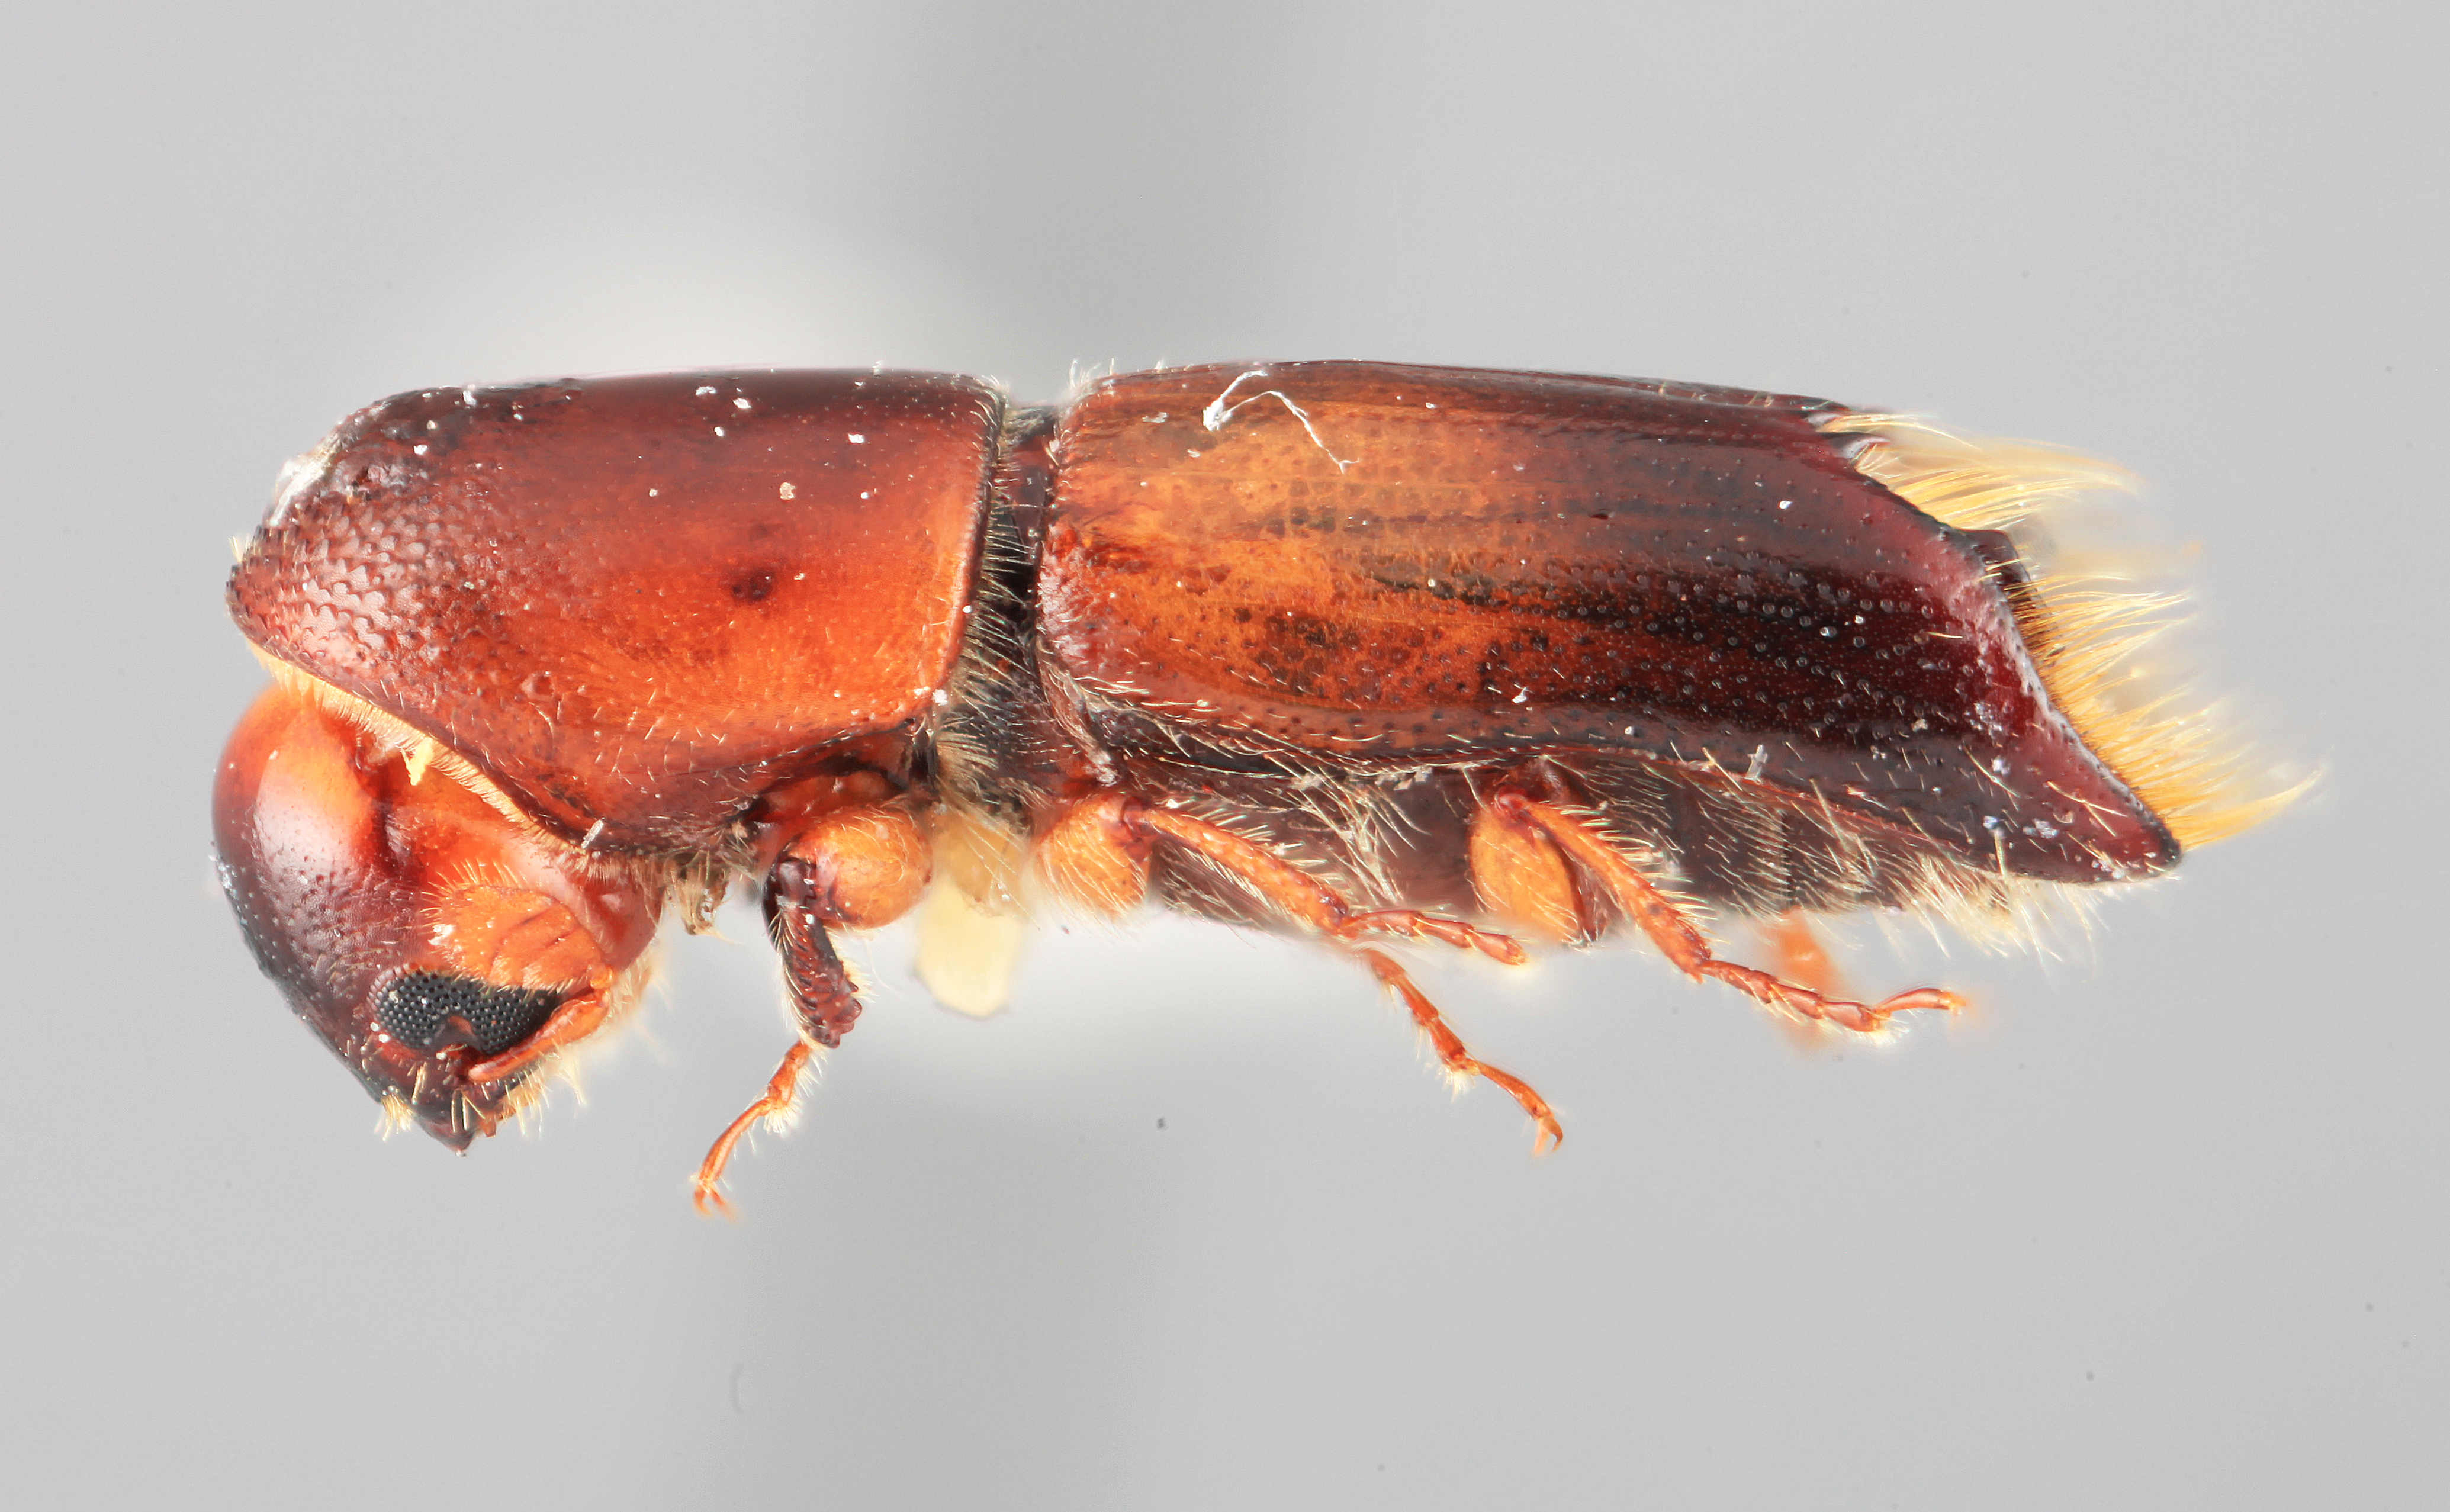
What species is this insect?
Monarthrum quercicolens
